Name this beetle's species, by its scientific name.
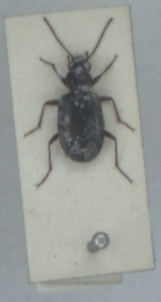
Bembidion punctulatum
